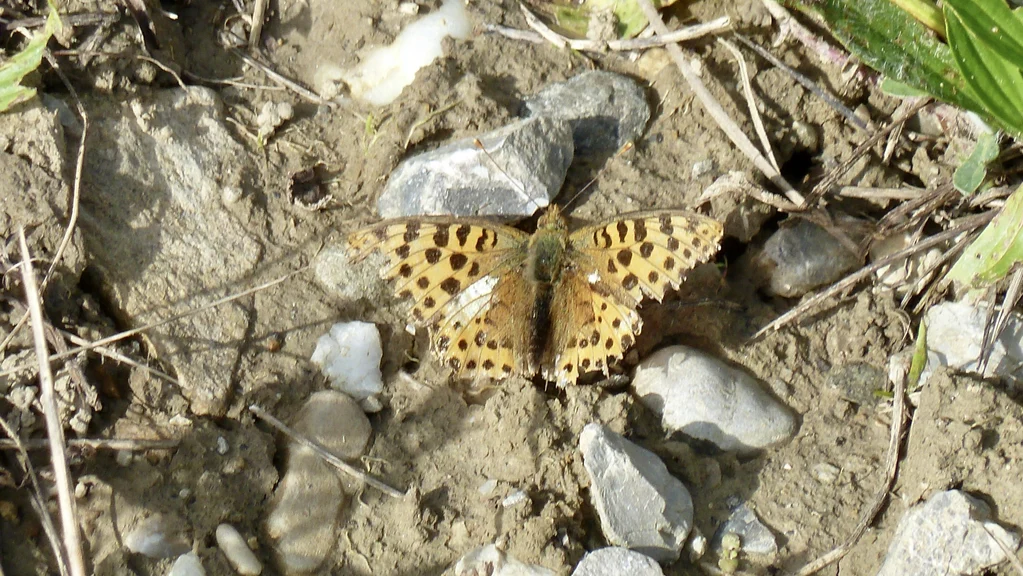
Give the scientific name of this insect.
Issoria lathonia
